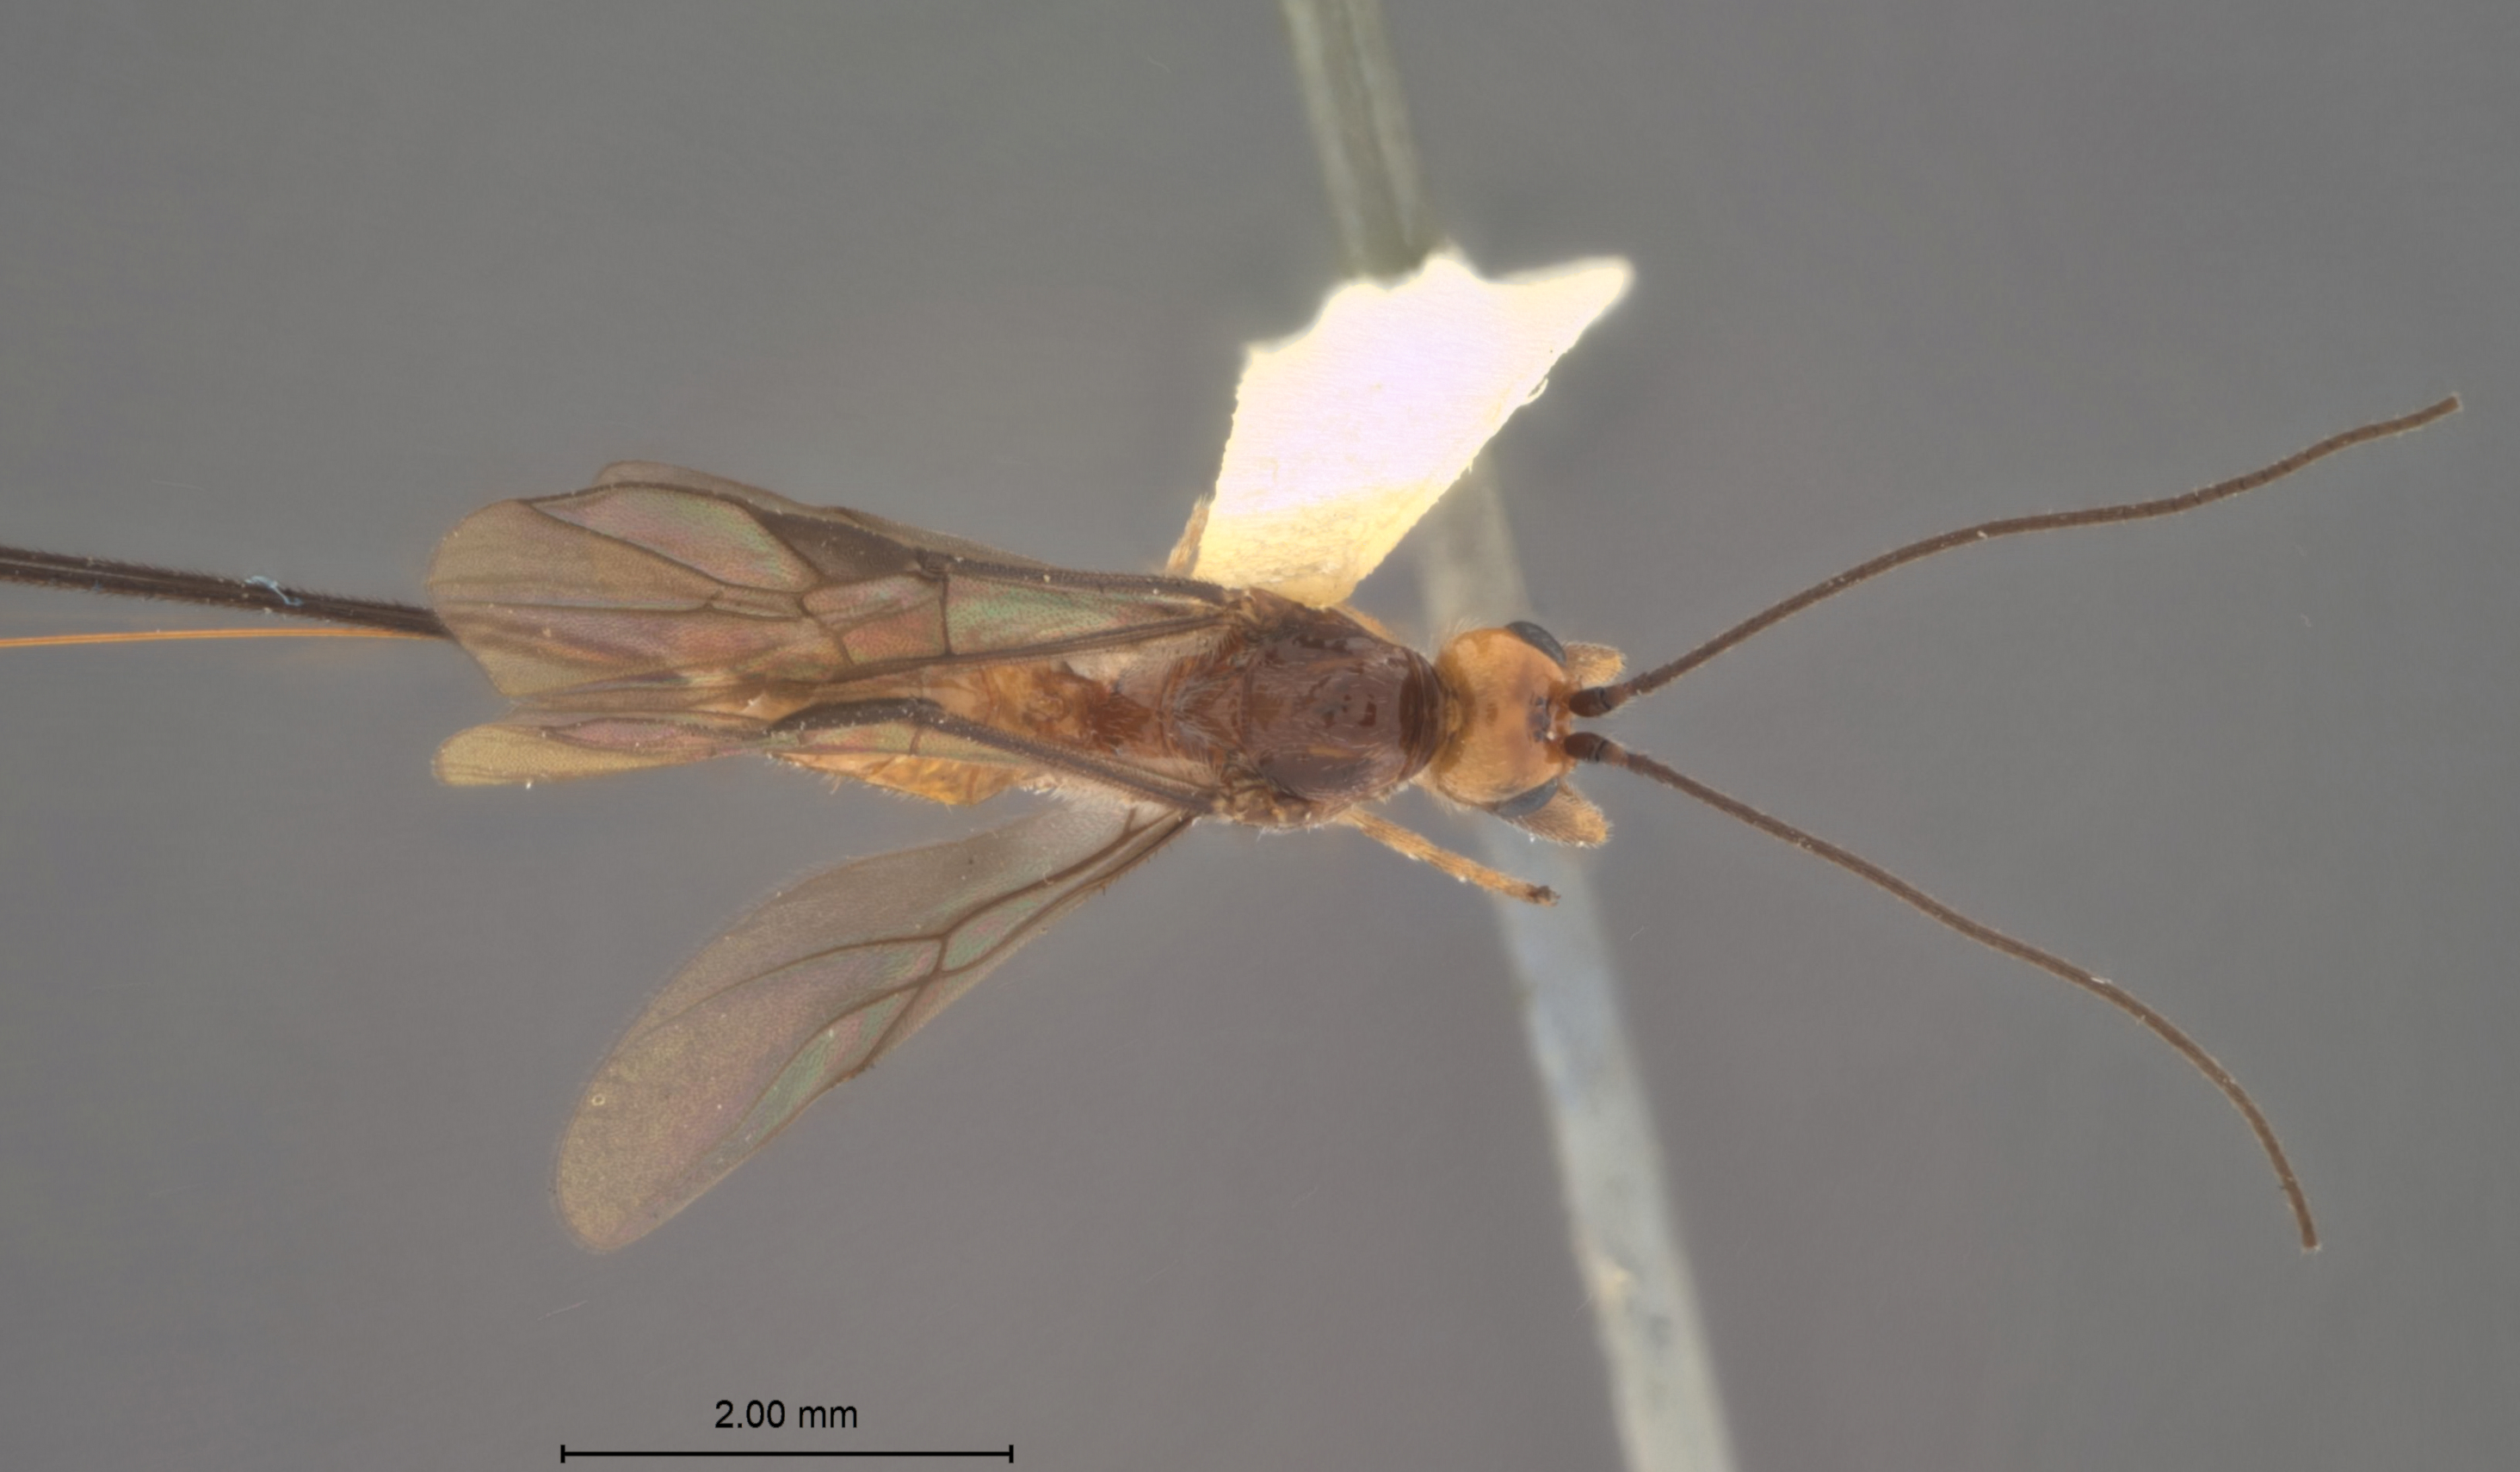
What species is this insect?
Coeloides brunneri
